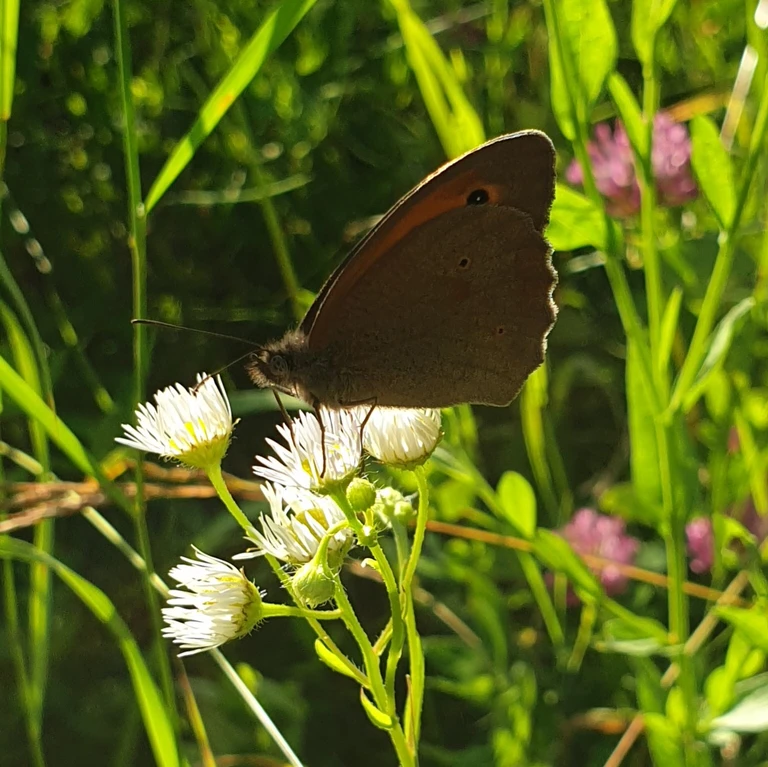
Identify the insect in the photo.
Maniola jurtina
